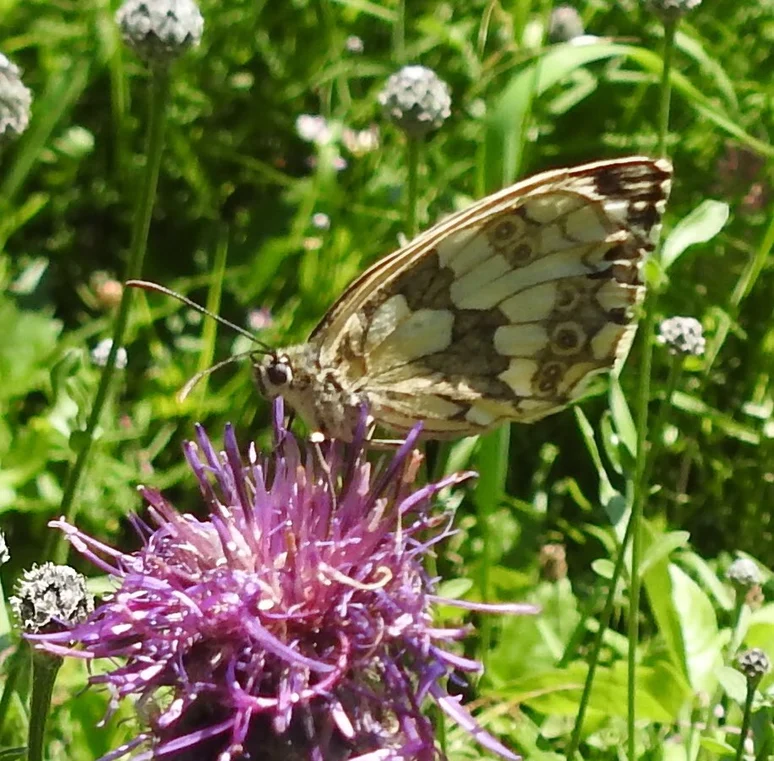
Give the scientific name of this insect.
Melanargia galathea
